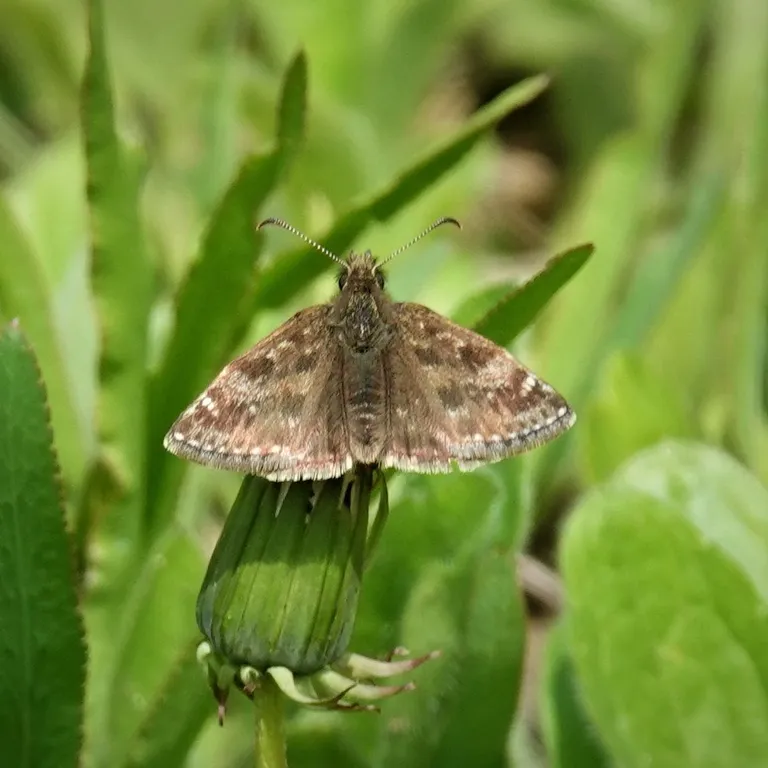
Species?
Erynnis tages
